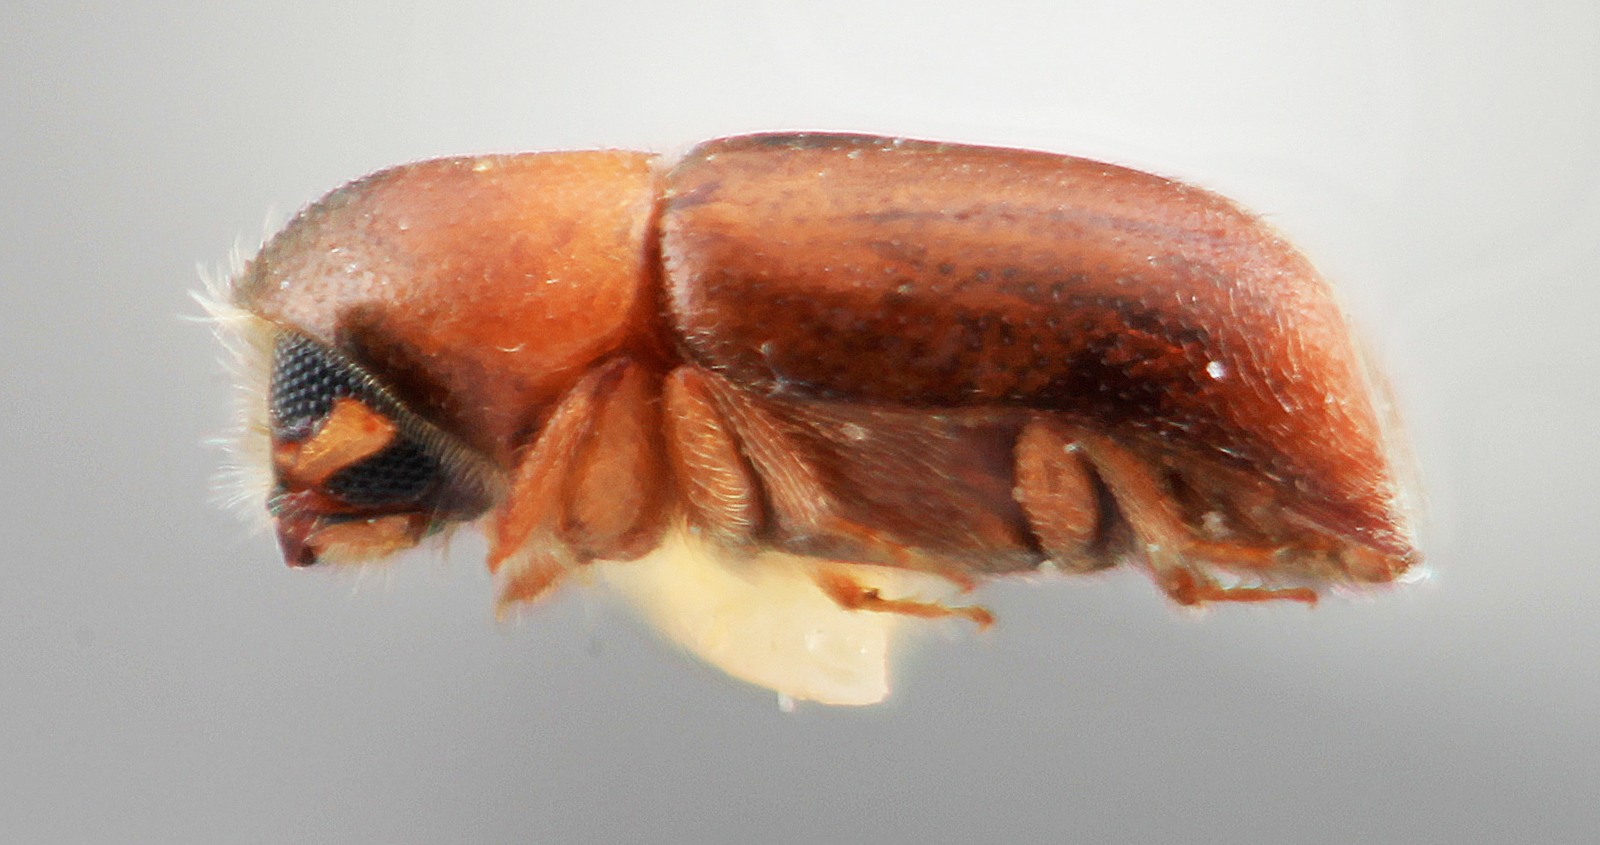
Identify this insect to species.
Corthylus villifer
